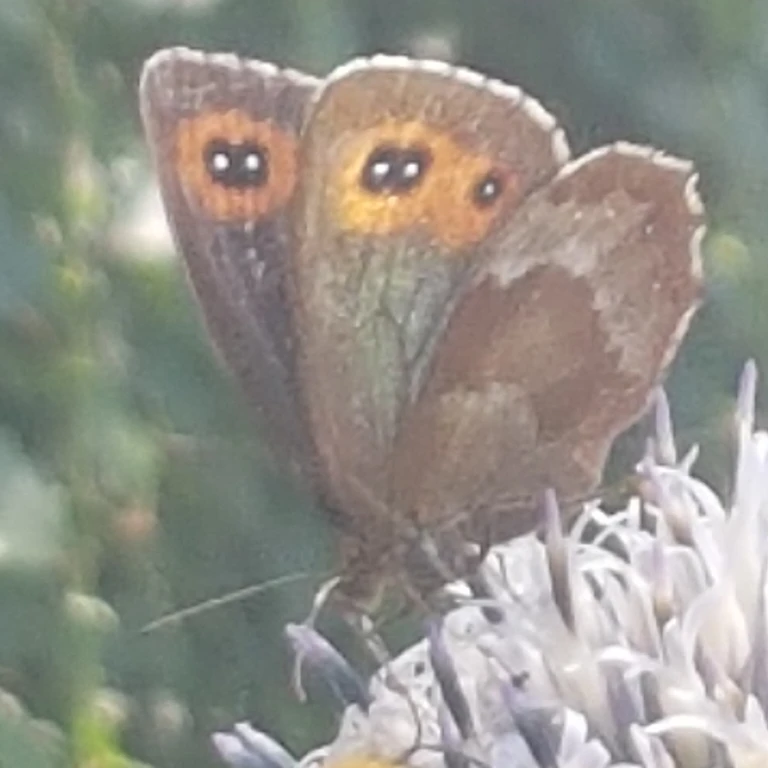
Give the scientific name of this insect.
Erebia aethiops
